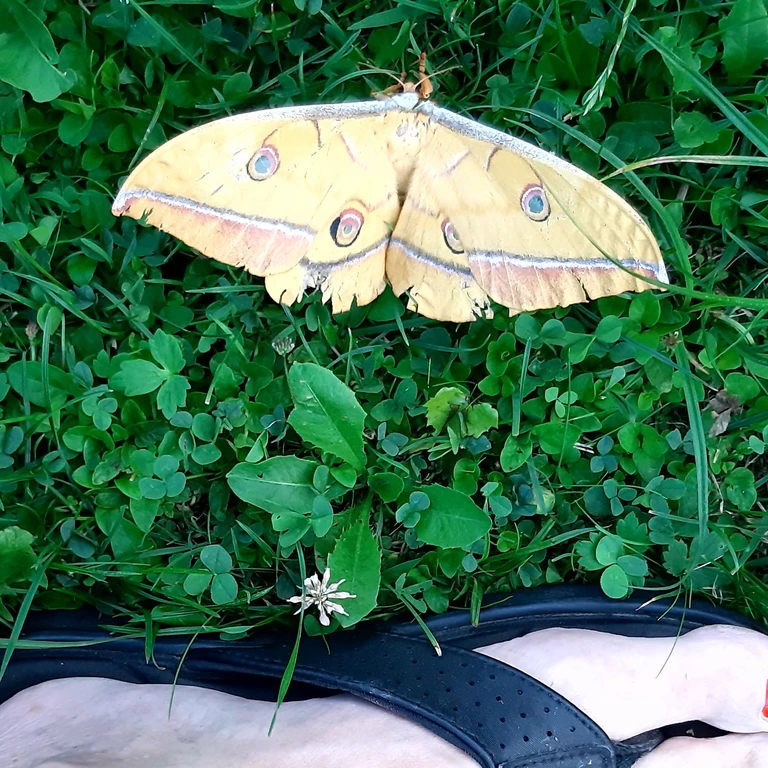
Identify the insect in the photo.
Antheraea yamamai
